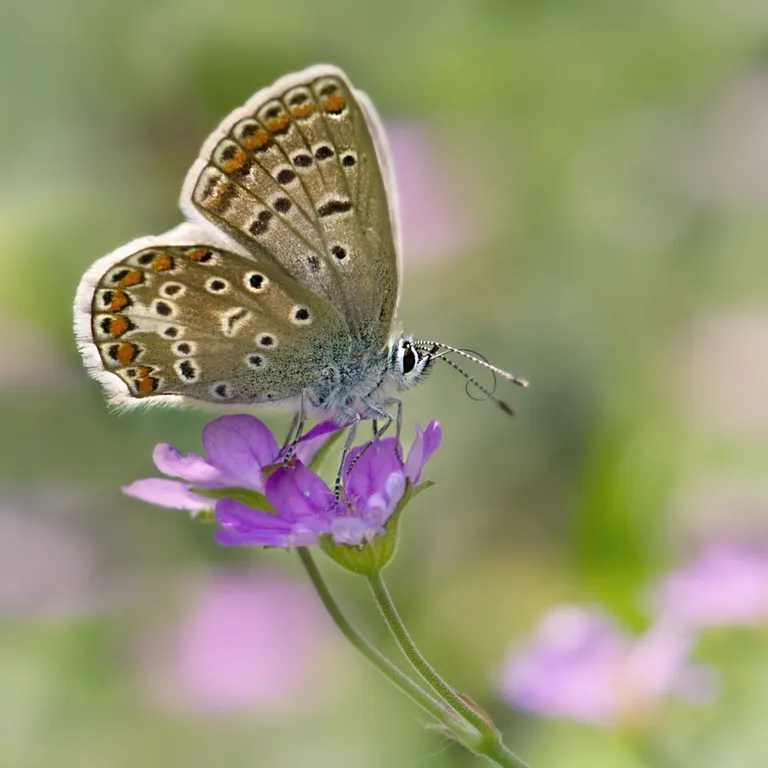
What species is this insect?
Polyommatus icarus
